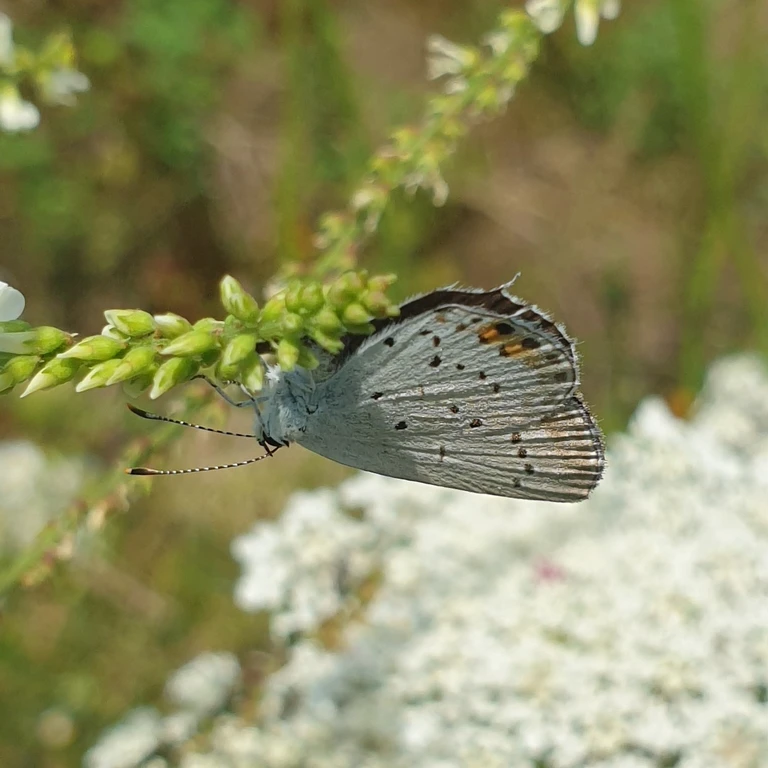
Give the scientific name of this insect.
Cupido argiades (also Elkalyce argiades)
